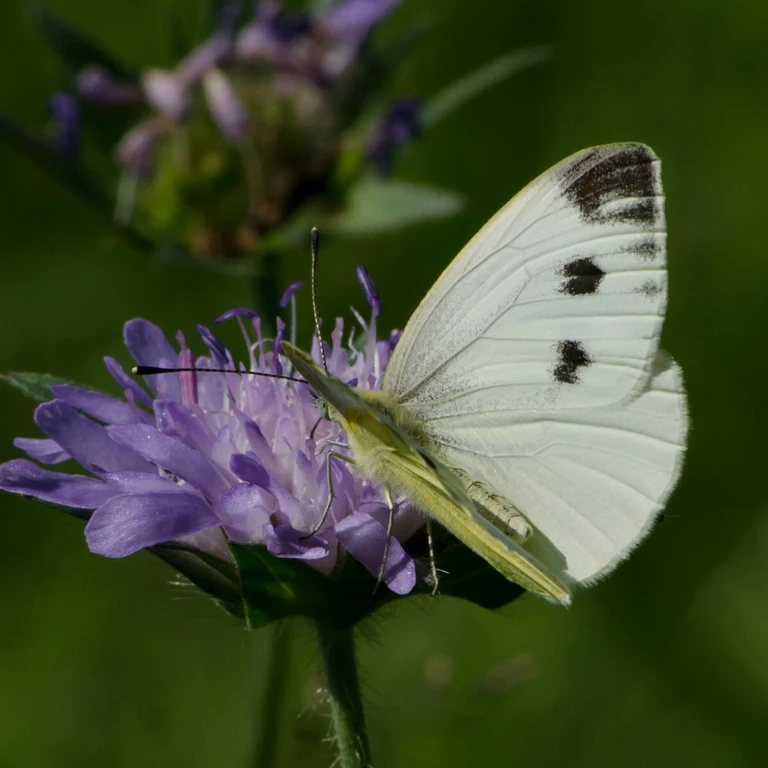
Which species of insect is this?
Pieris napi
